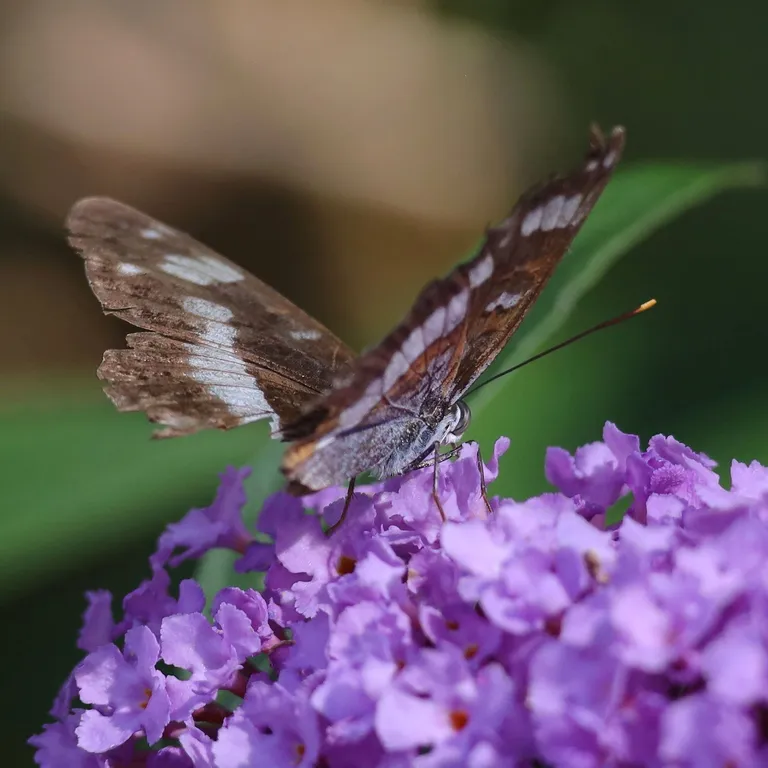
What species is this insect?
Limenitis camilla (also Ladoga camilla)
